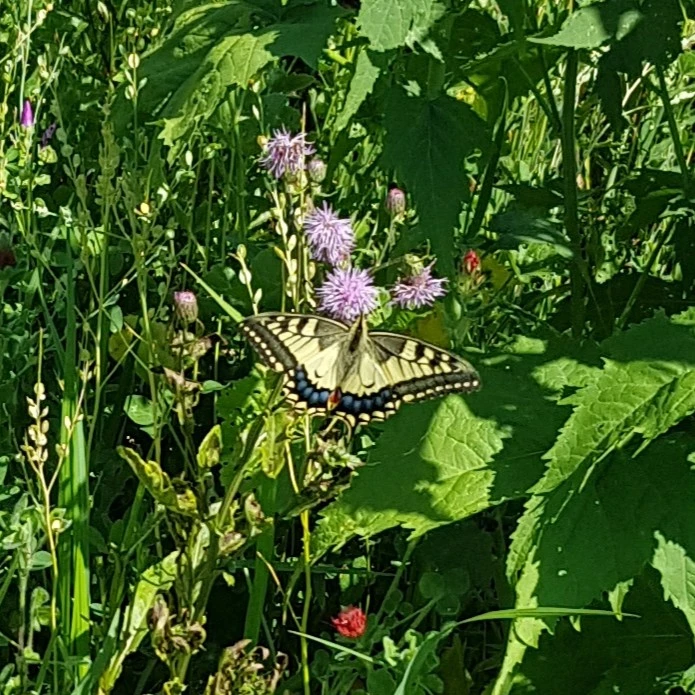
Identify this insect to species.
Papilio machaon
